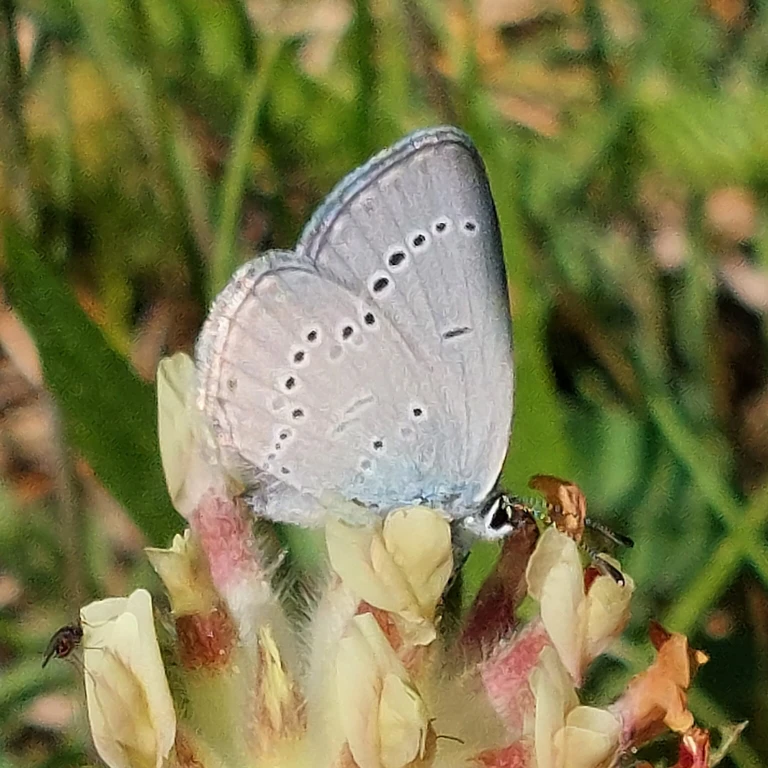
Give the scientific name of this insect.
Cupido minimus
